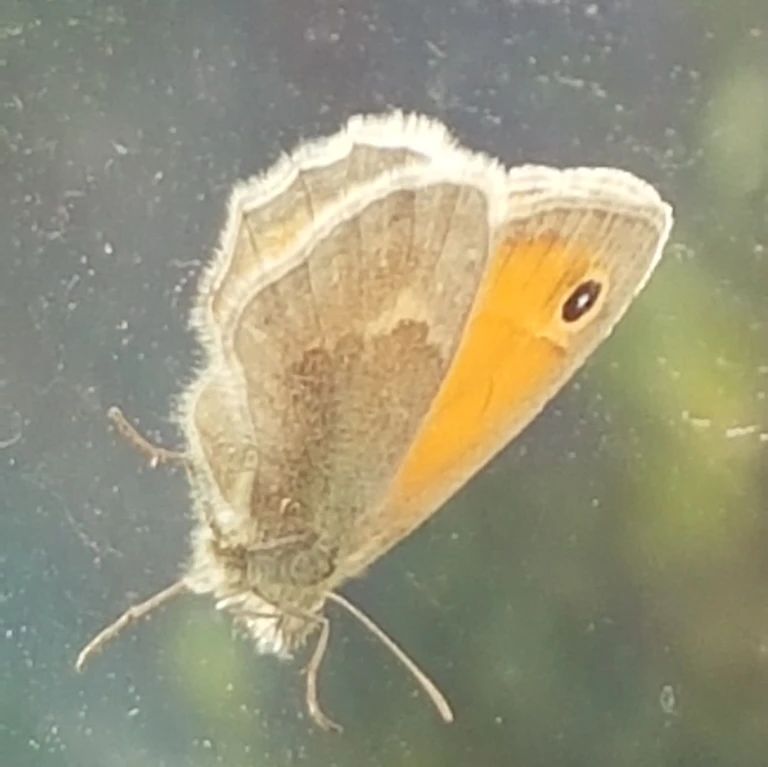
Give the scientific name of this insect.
Coenonympha pamphilus
